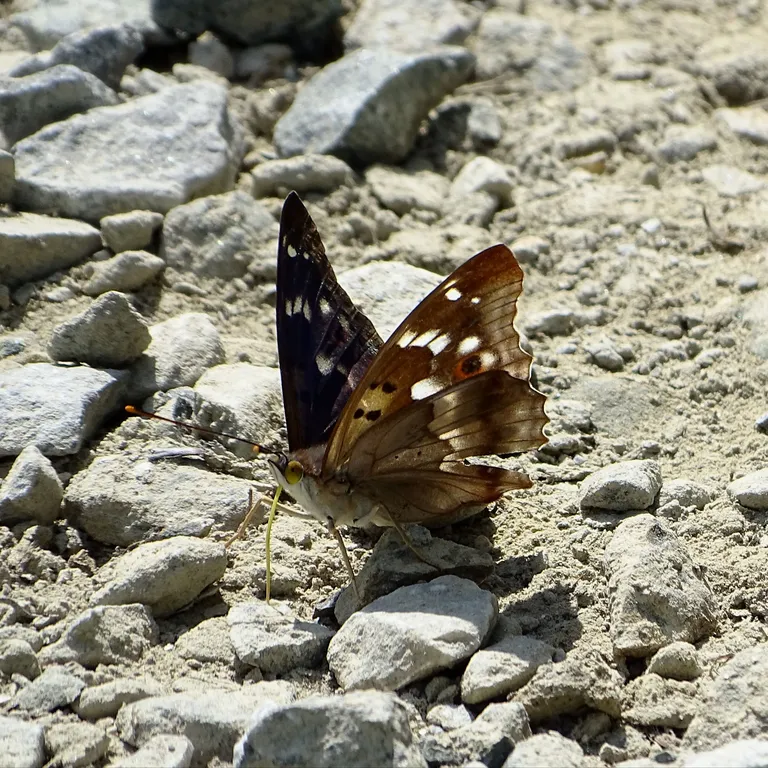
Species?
Apatura ilia
